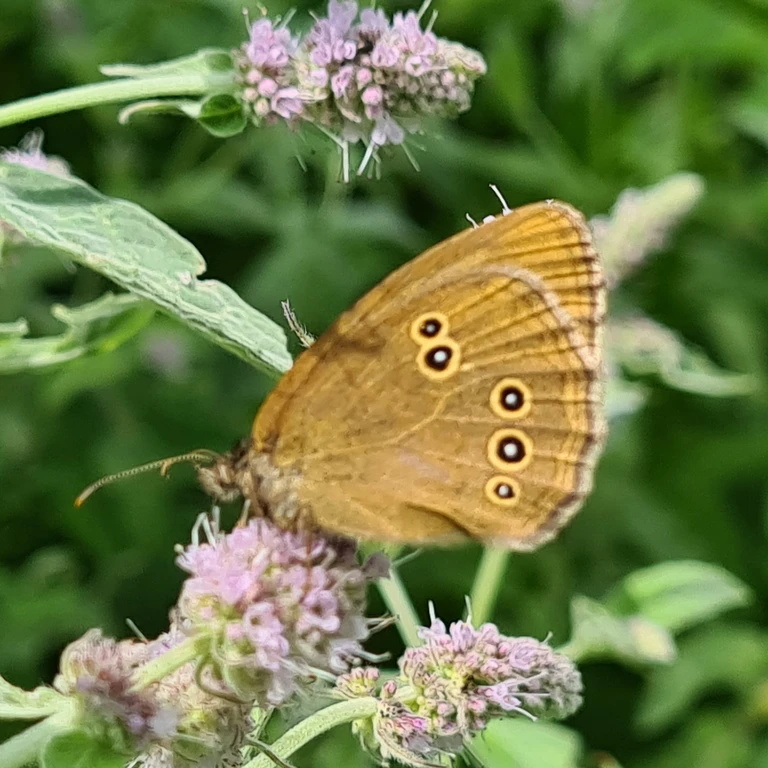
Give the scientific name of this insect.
Aphantopus hyperantus
